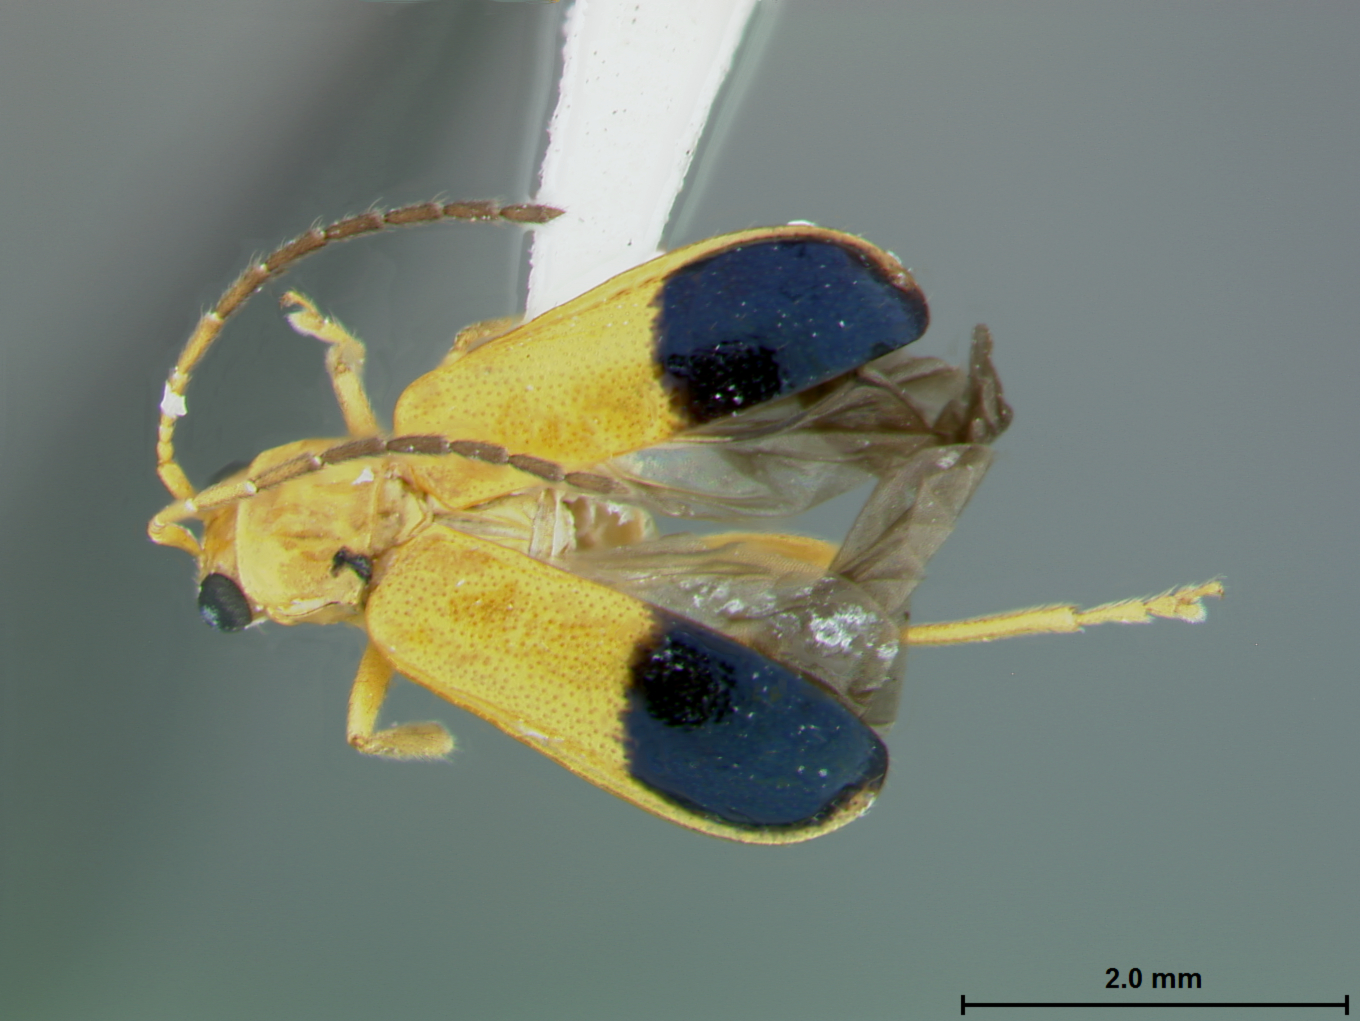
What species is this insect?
Iceloceras flavocyaneum
